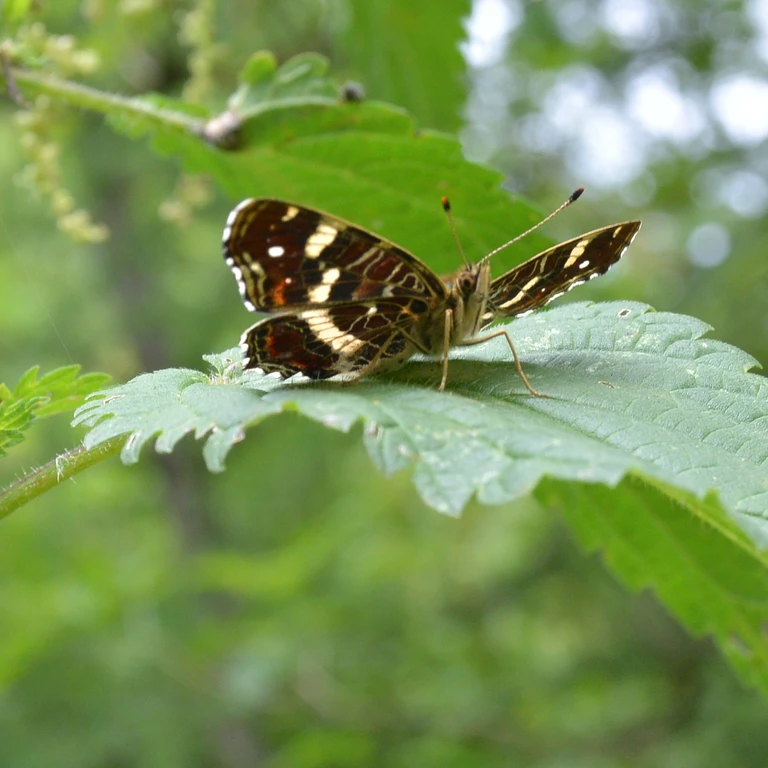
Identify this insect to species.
Araschnia levana
